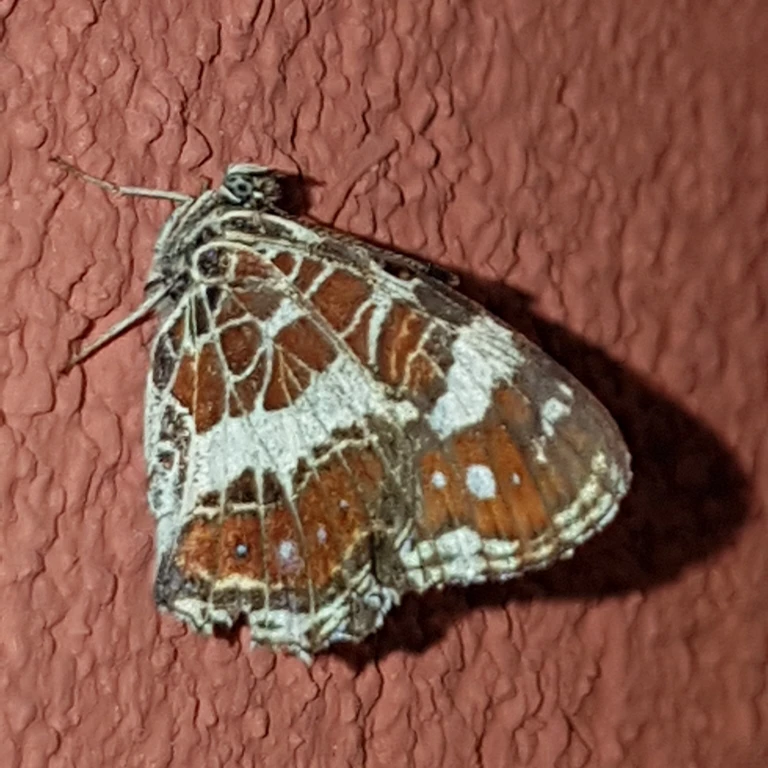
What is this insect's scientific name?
Araschnia levana
